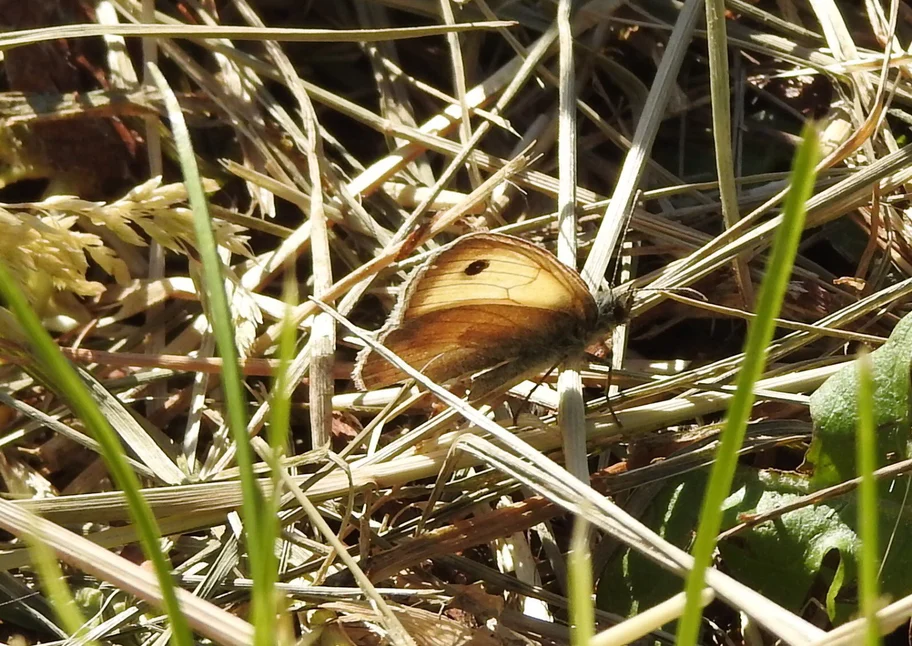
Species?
Coenonympha pamphilus
